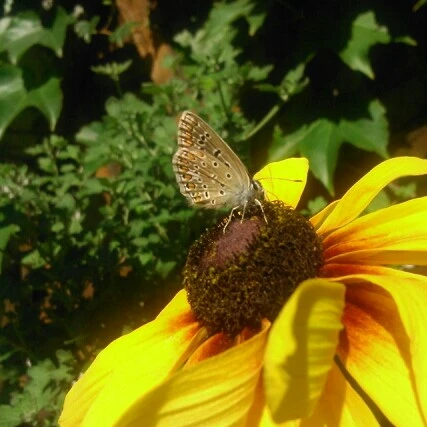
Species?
Polyommatus icarus
